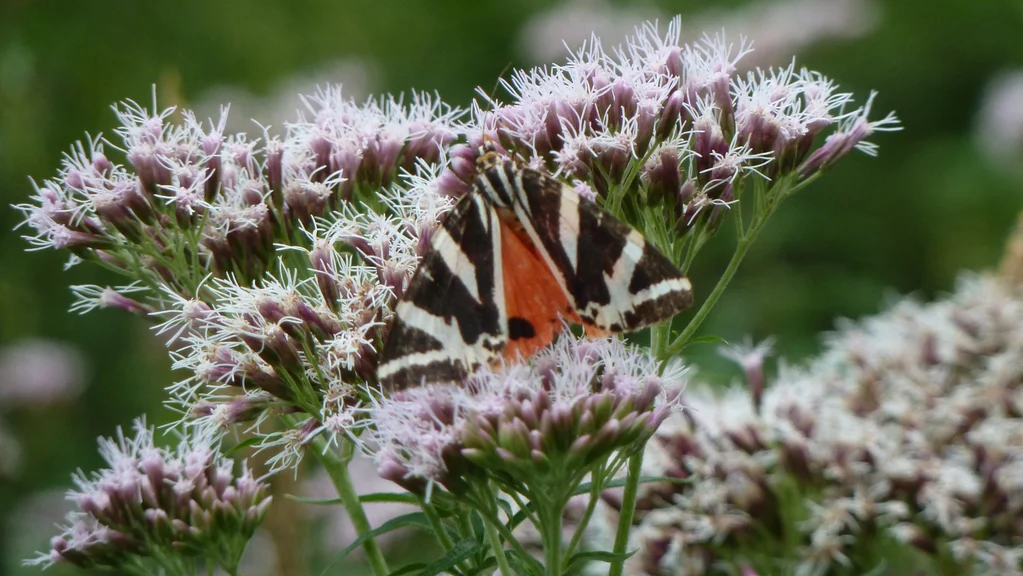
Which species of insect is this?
Euplagia quadripunctaria
